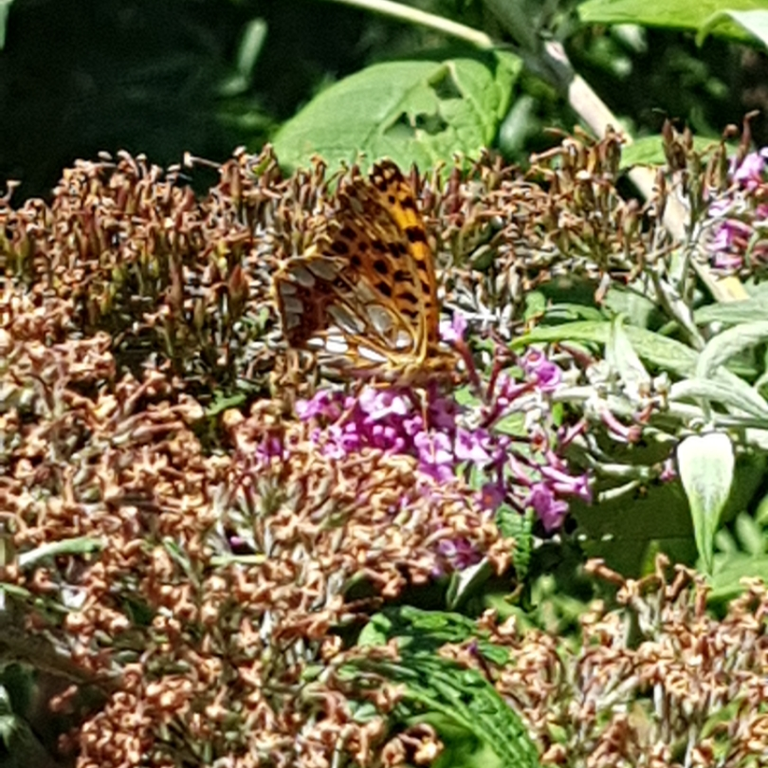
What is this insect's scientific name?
Issoria lathonia
